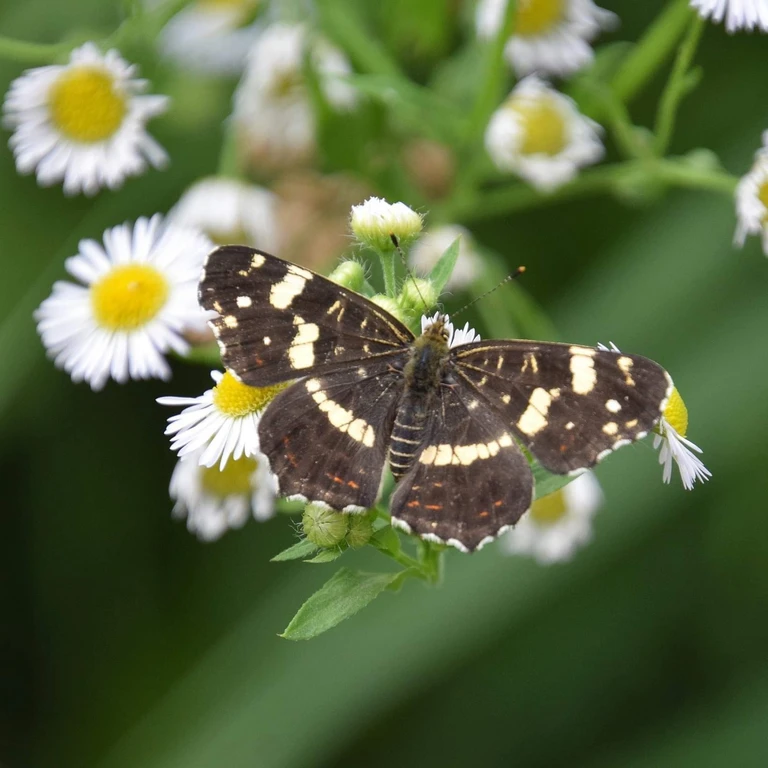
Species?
Araschnia levana
